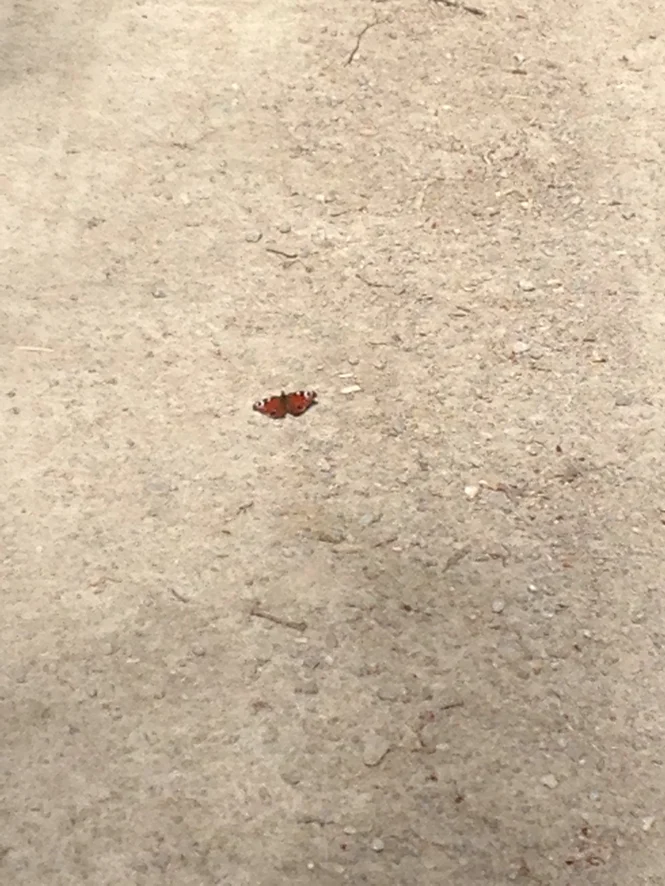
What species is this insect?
Aglais io
